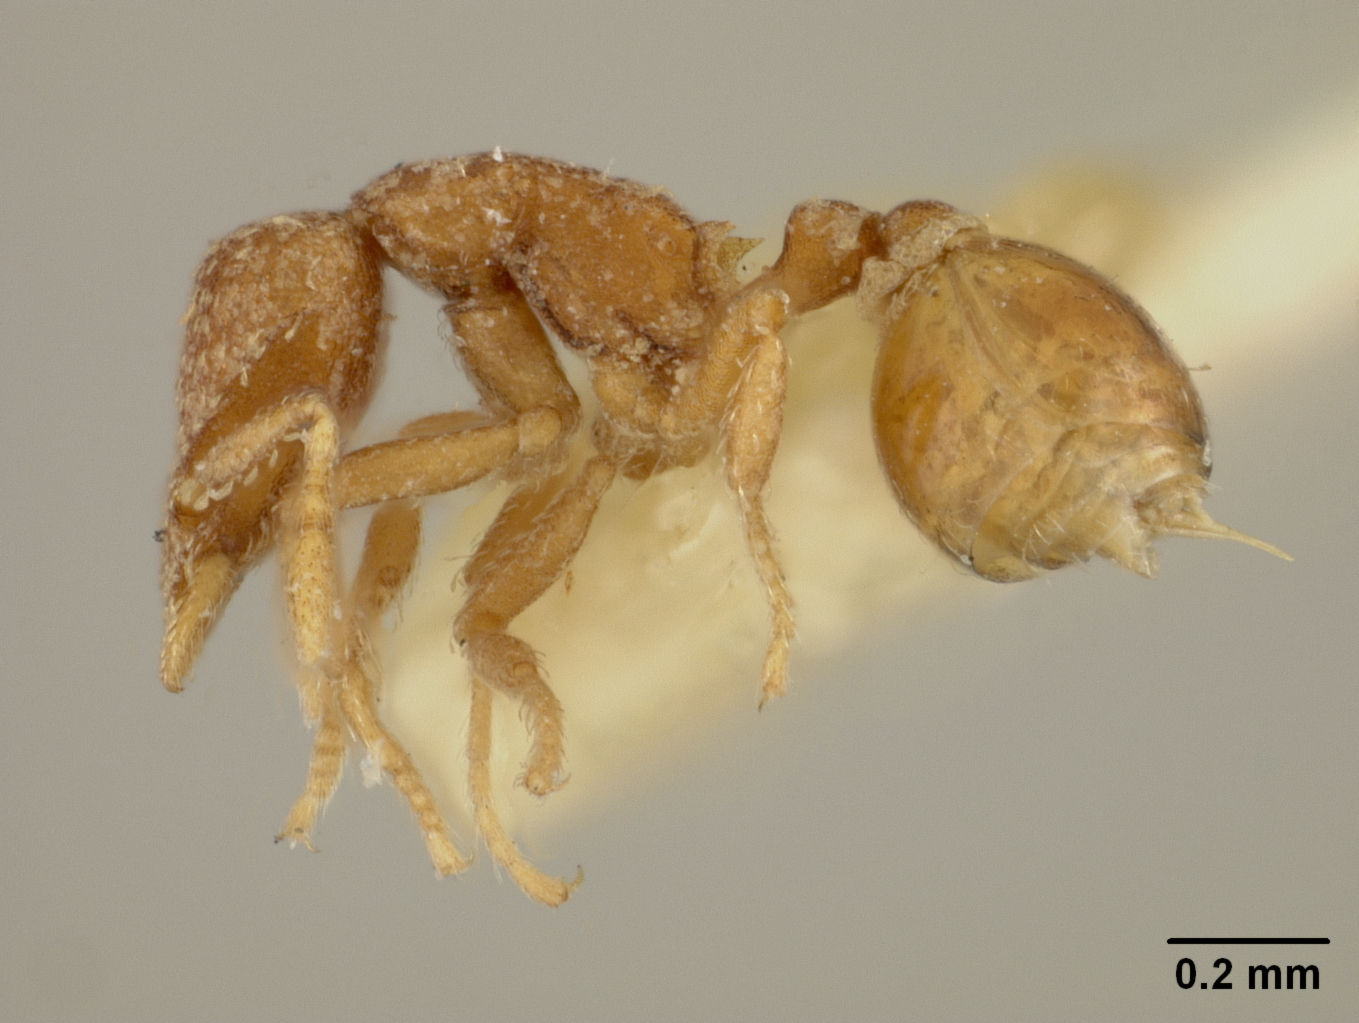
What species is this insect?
Strumigenys studiosi
